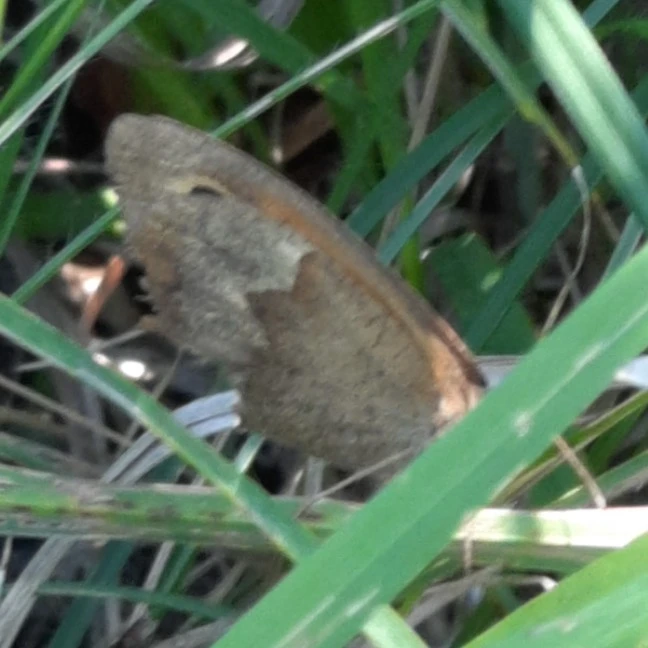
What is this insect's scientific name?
Maniola jurtina
